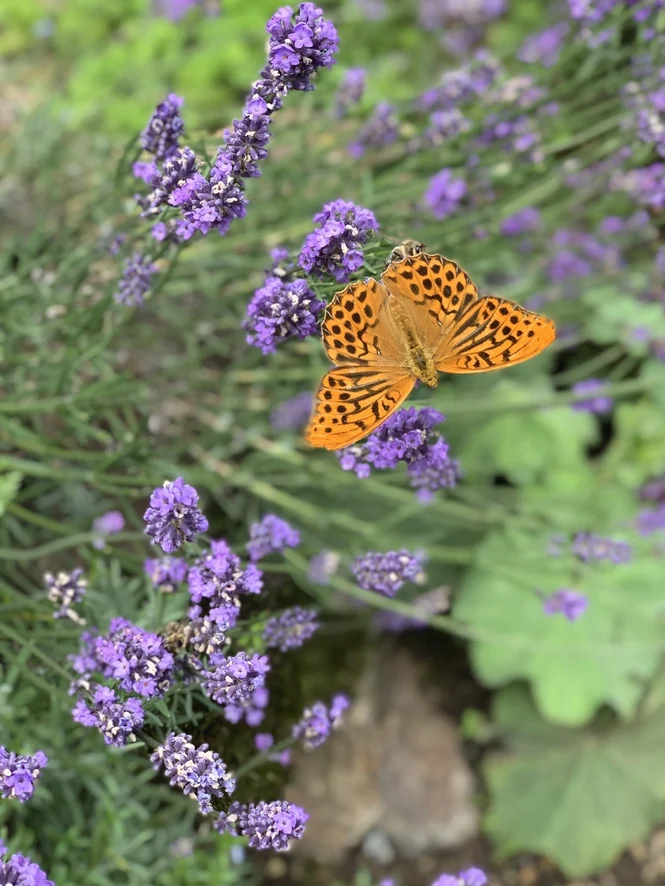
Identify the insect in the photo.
Argynnis paphia
